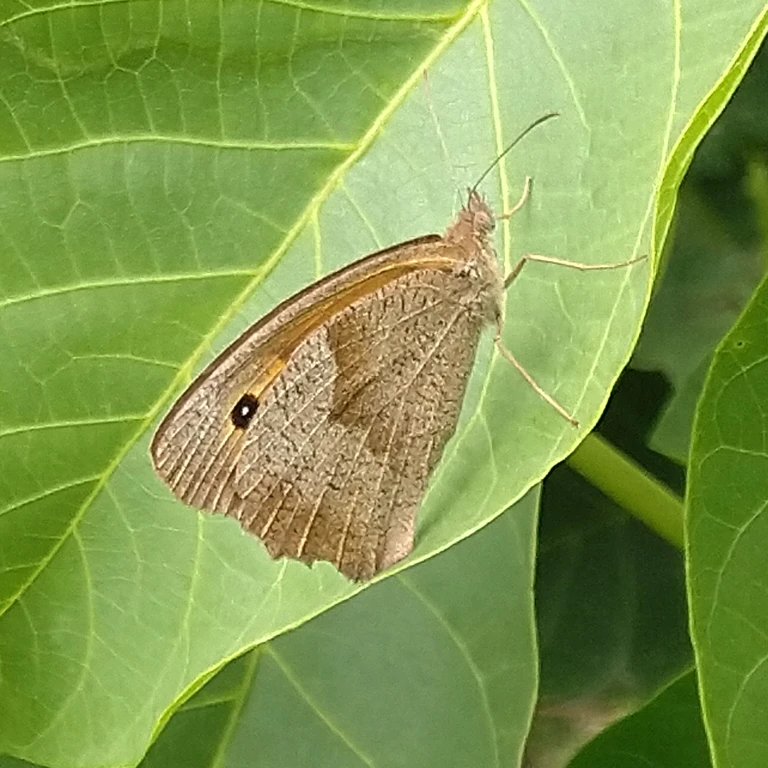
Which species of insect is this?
Maniola jurtina
